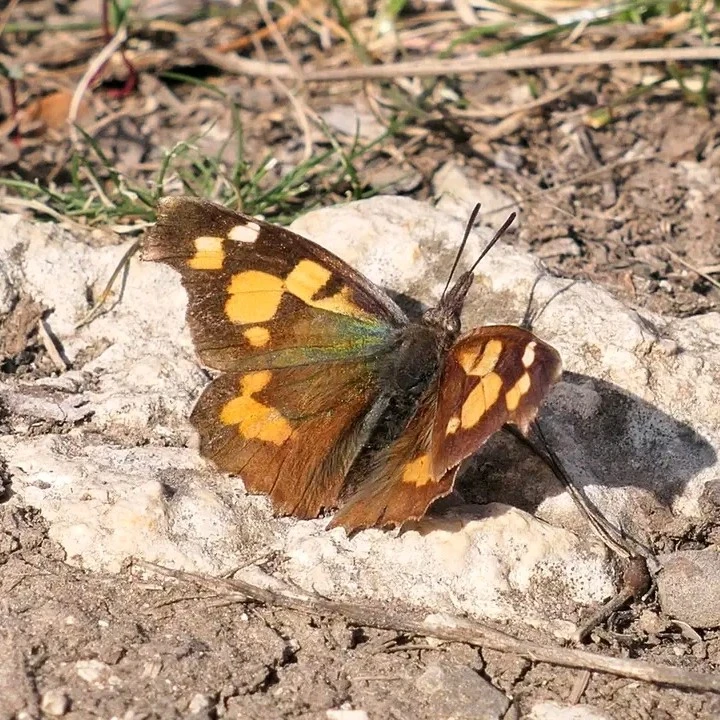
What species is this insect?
Libythea celtis
